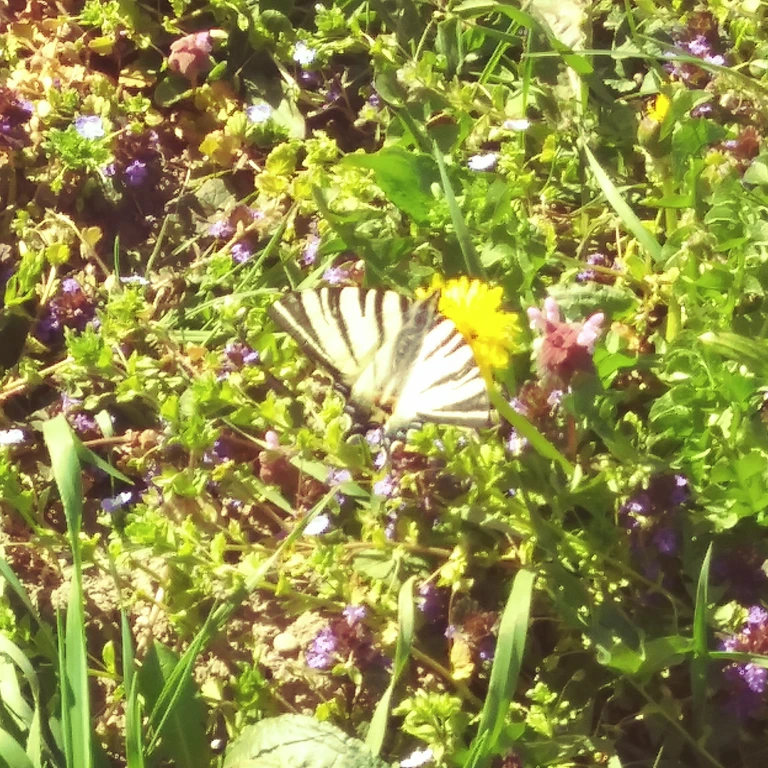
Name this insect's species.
Iphiclides podalirius
